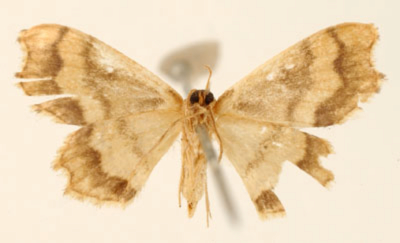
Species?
Odontoptila mimica
